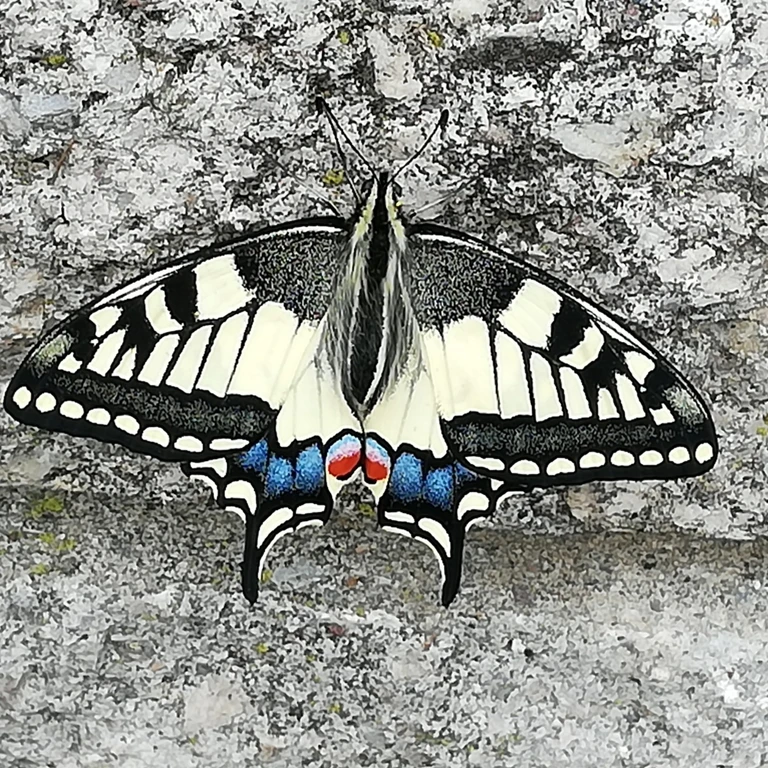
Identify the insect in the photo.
Papilio machaon
